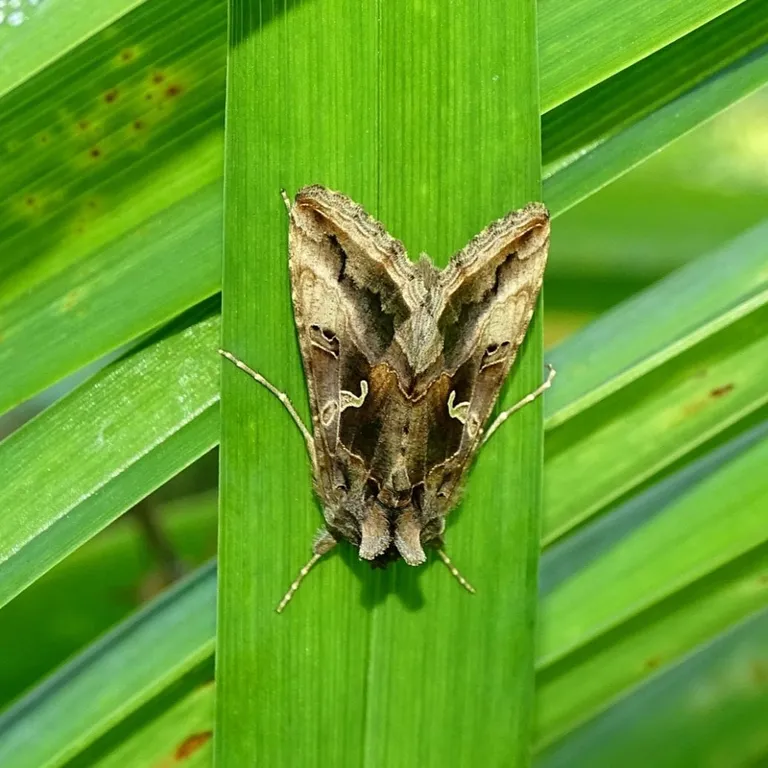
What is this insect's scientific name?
Autographa gamma
